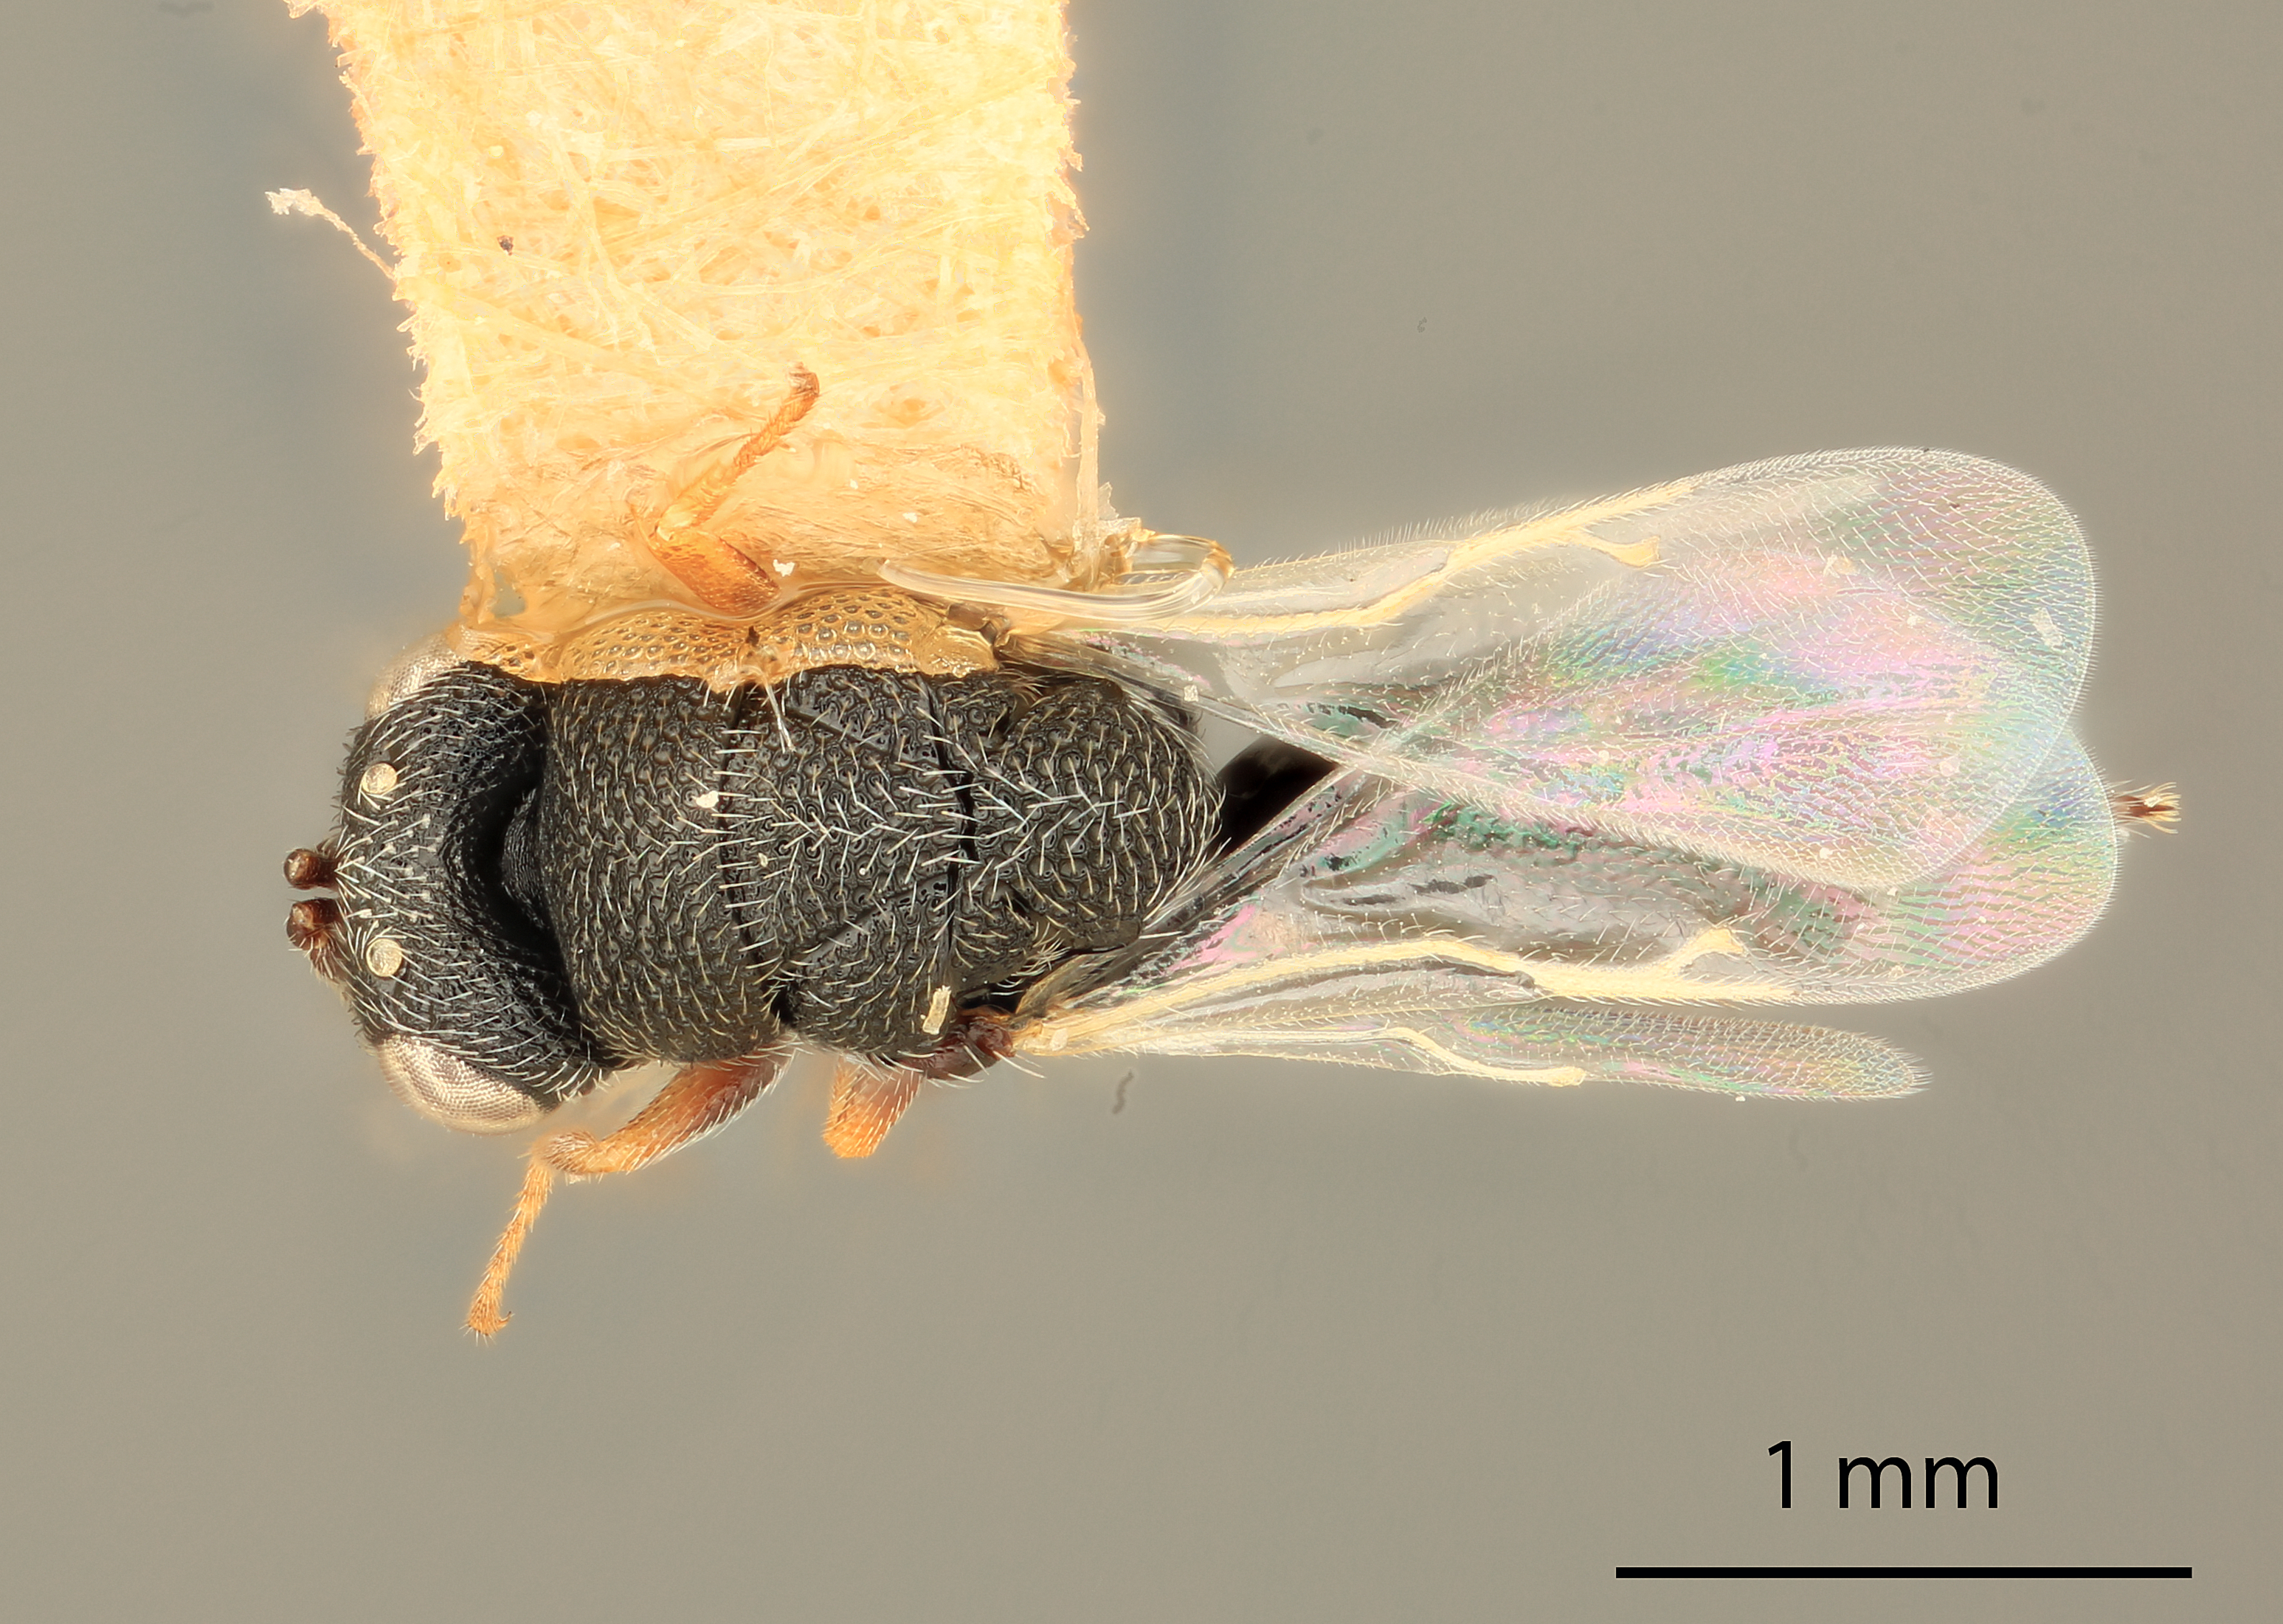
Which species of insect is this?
Eurytoma palustris
